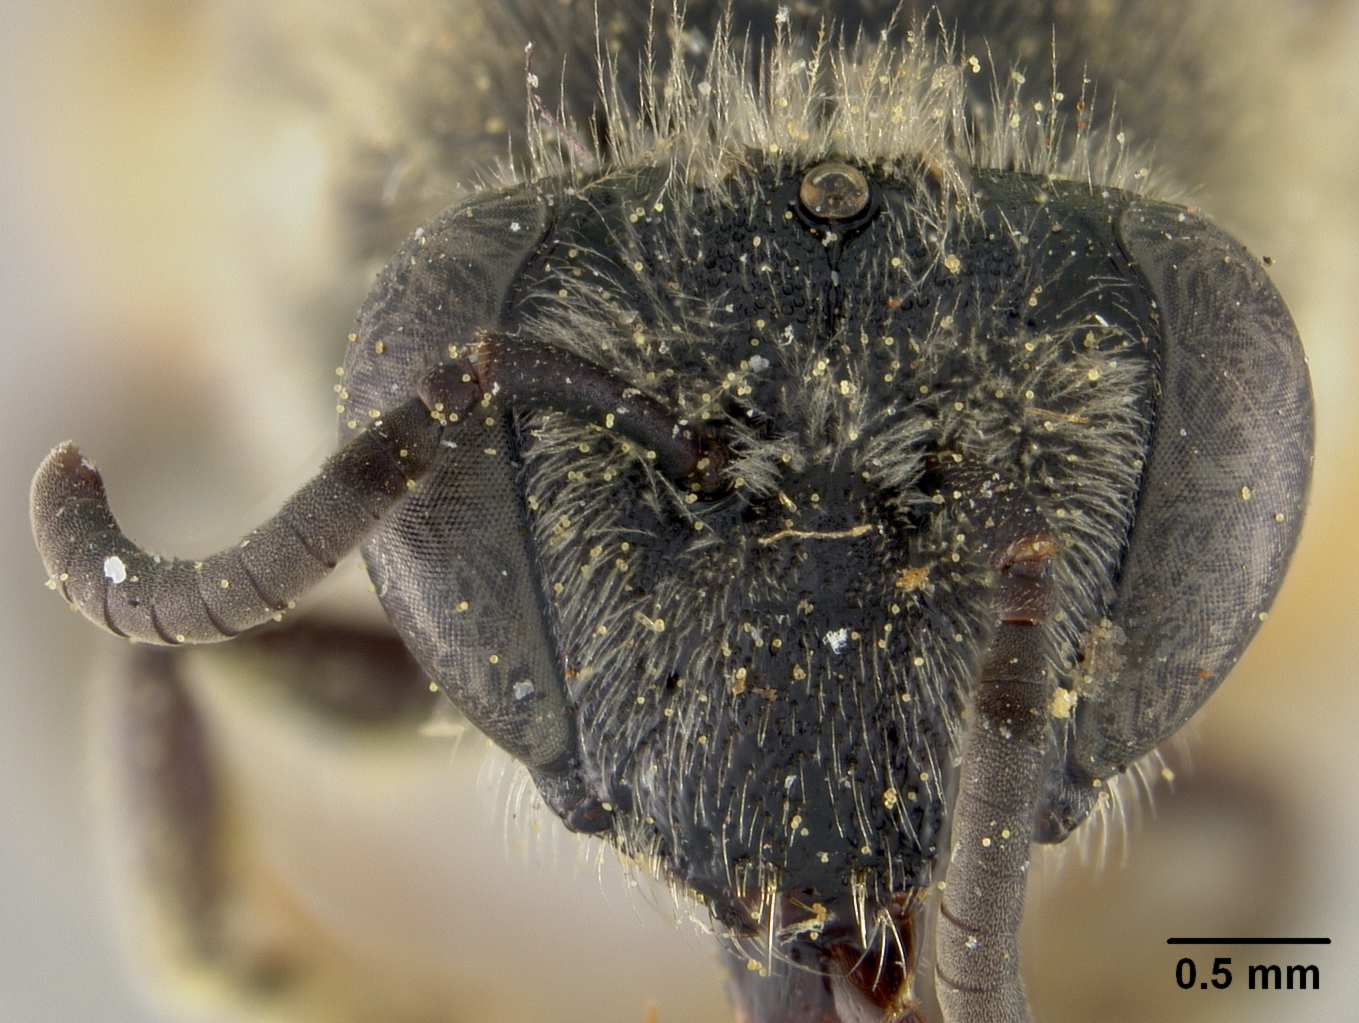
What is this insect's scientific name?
Colletes ilicis
